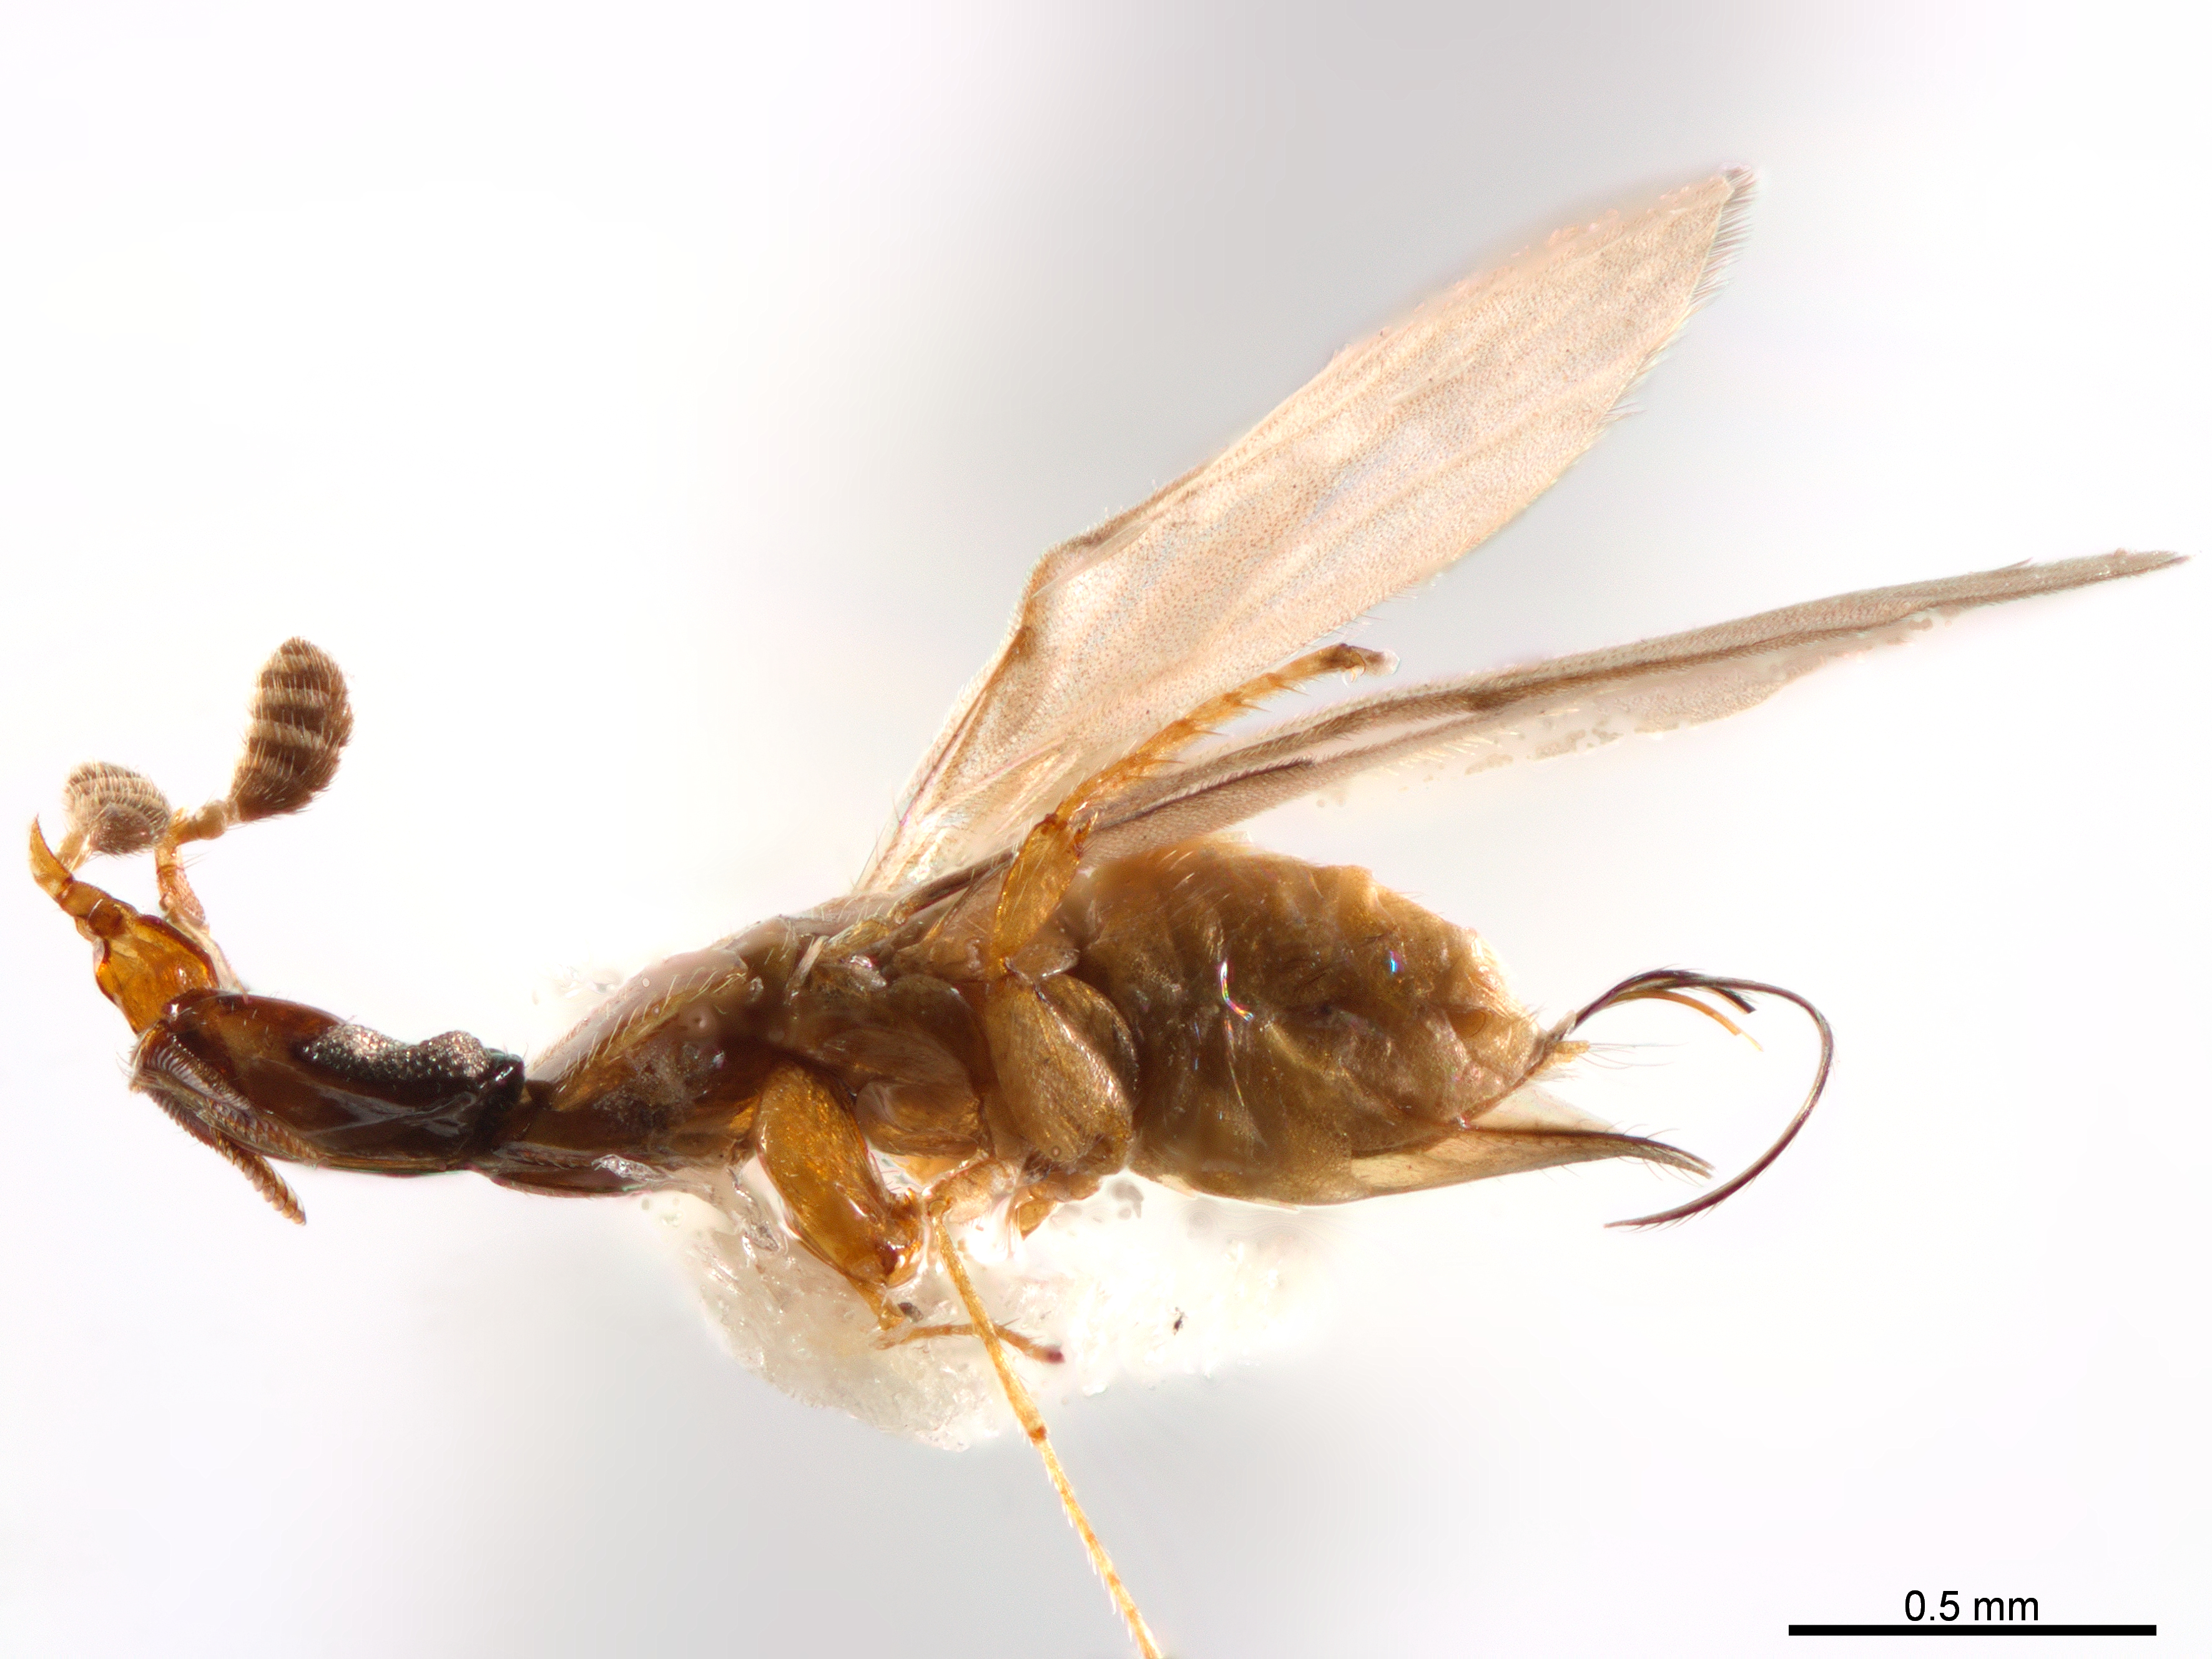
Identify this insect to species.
Deilagaon megarhopalum
